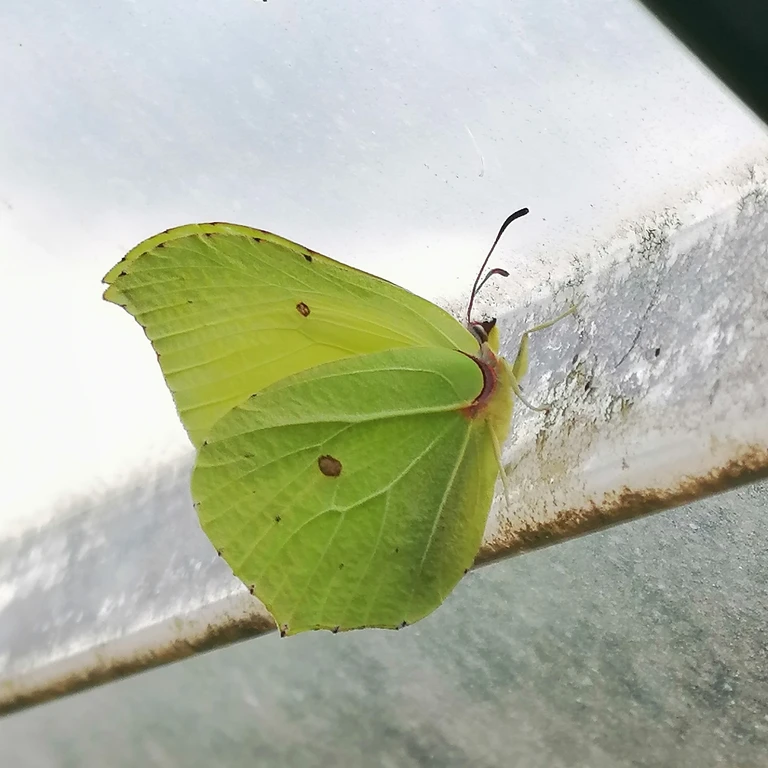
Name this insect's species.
Gonepteryx rhamni
